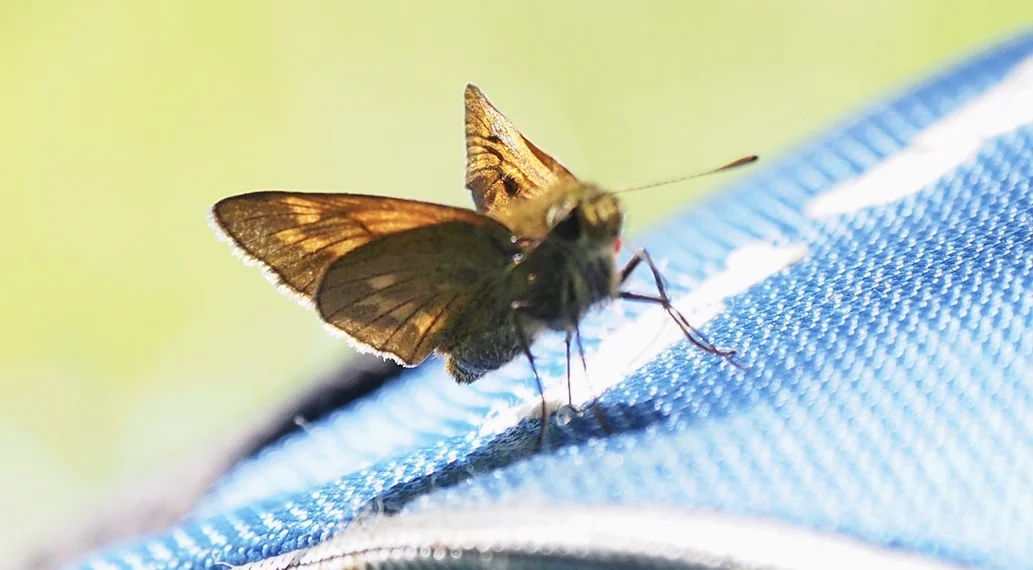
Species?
Ochlodes sylvanus (also Ochlodes venata)
